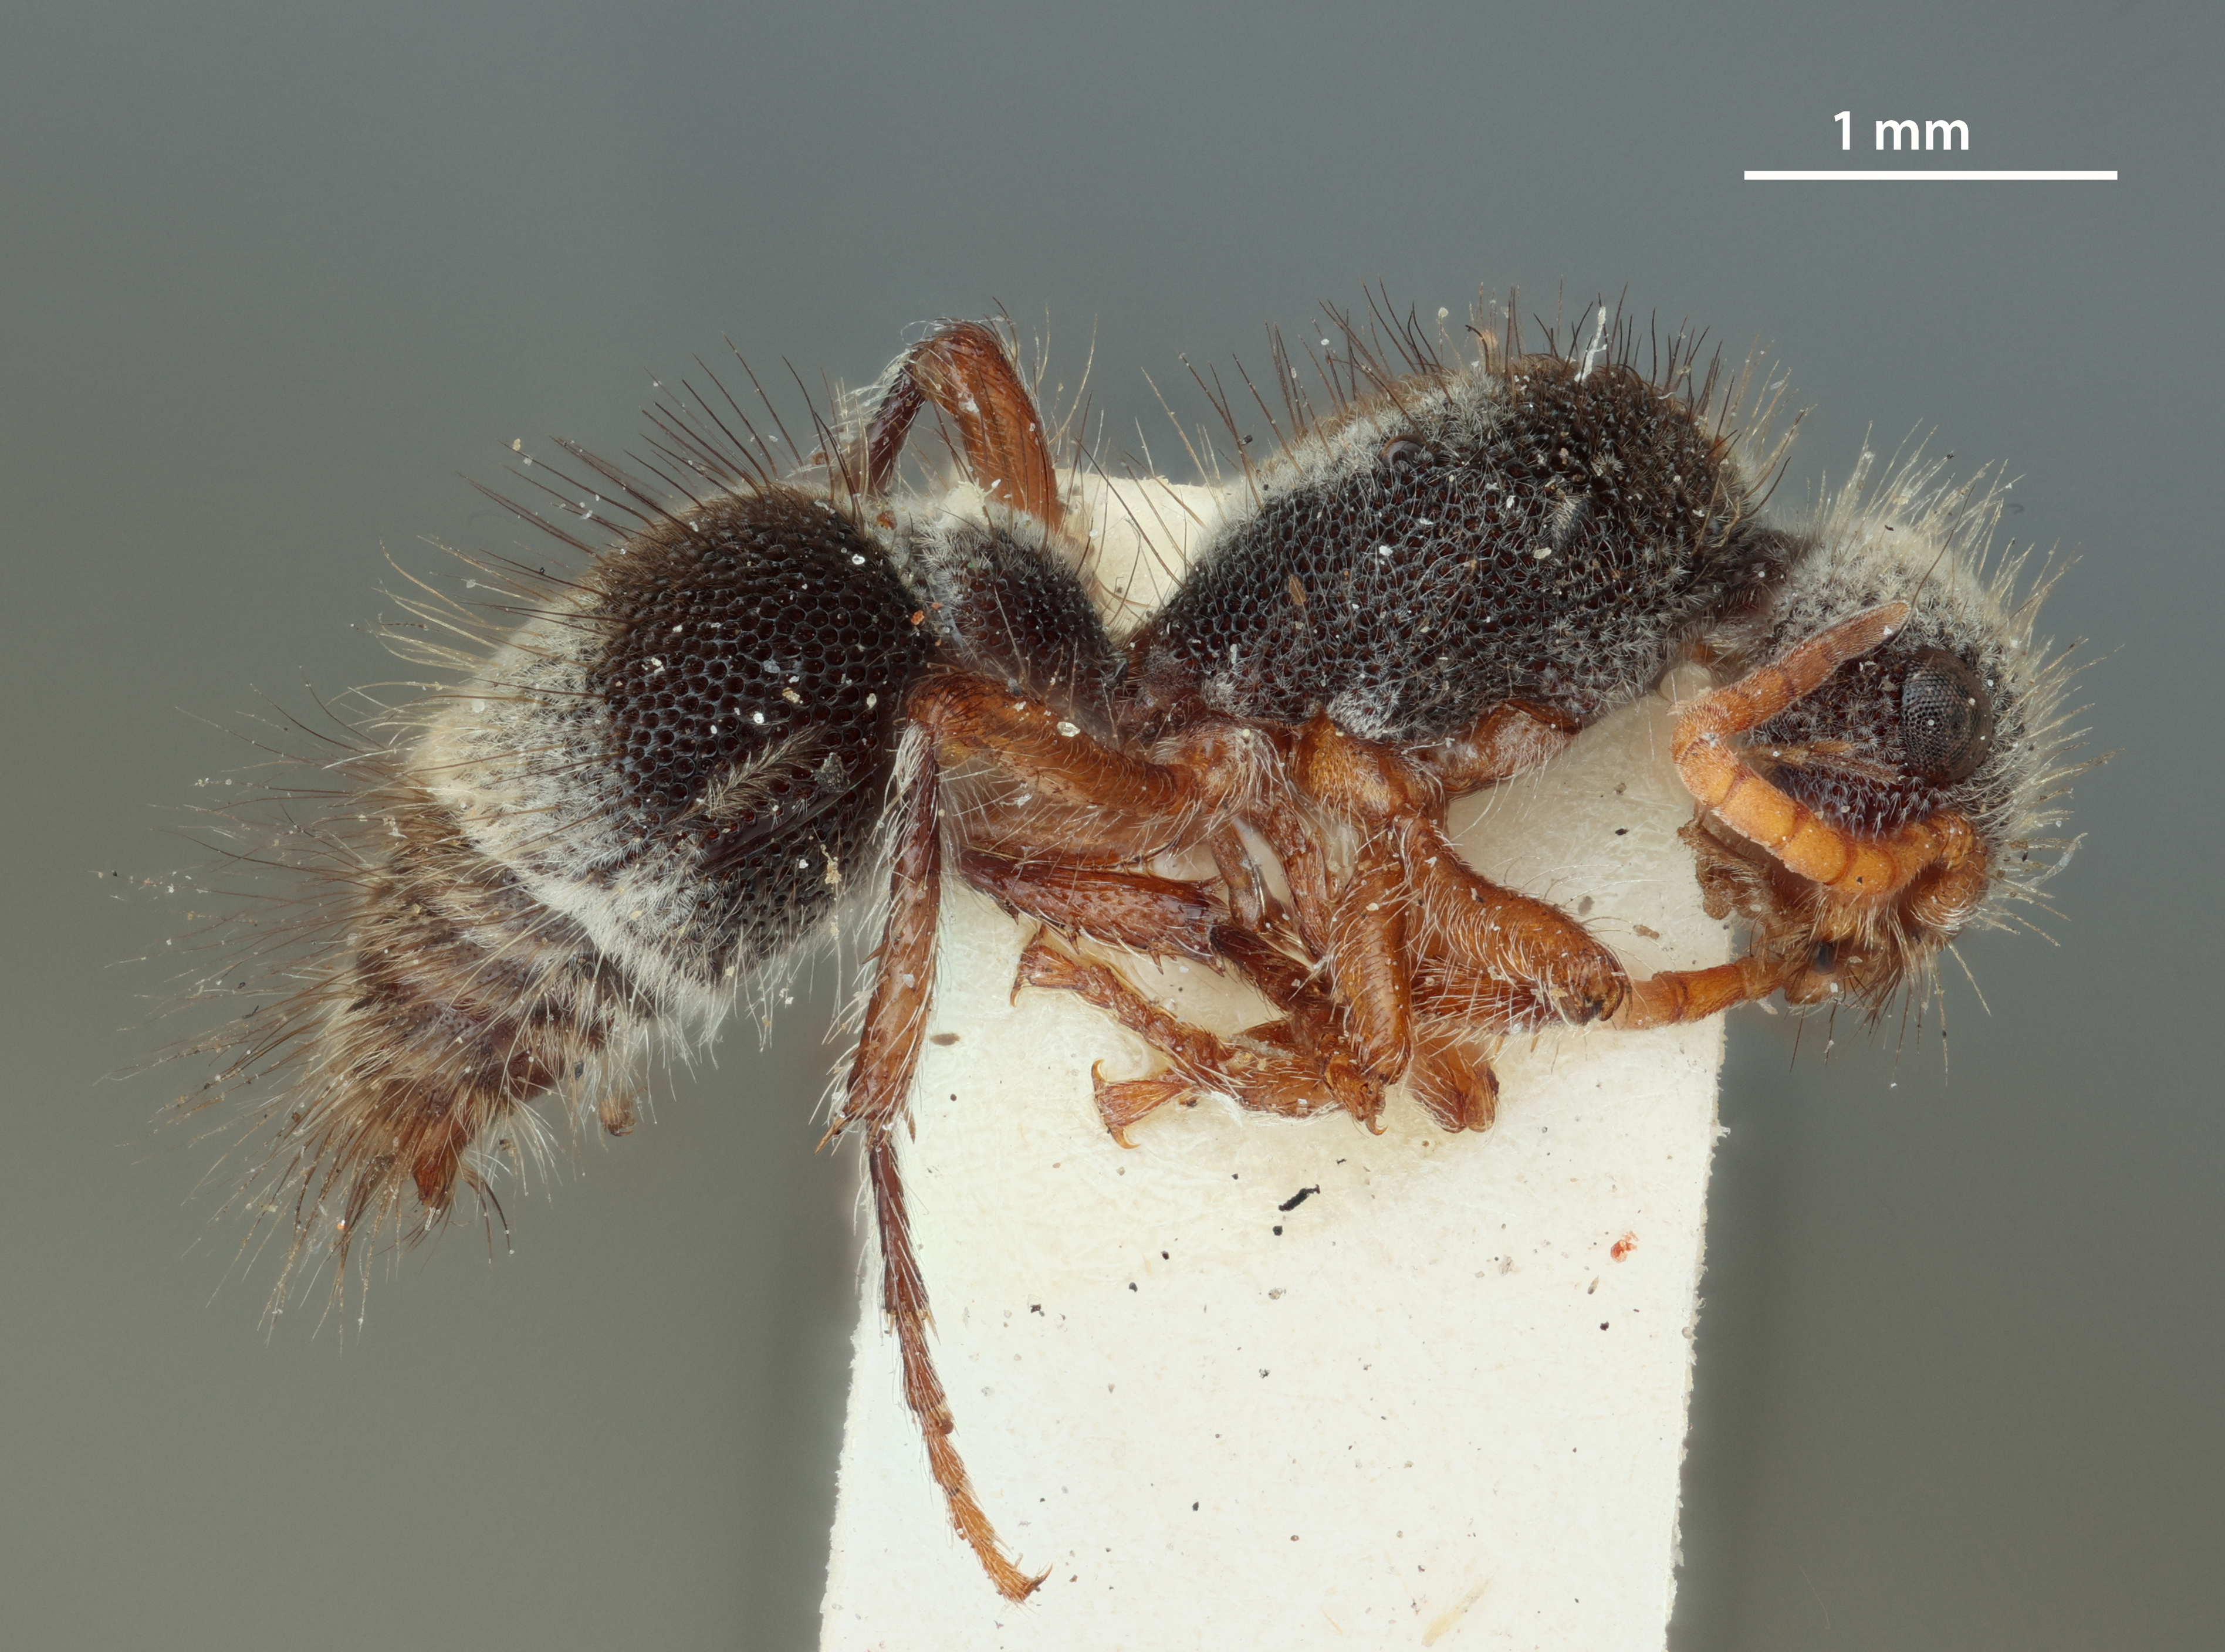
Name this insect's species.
Xytromutilla turrialba
